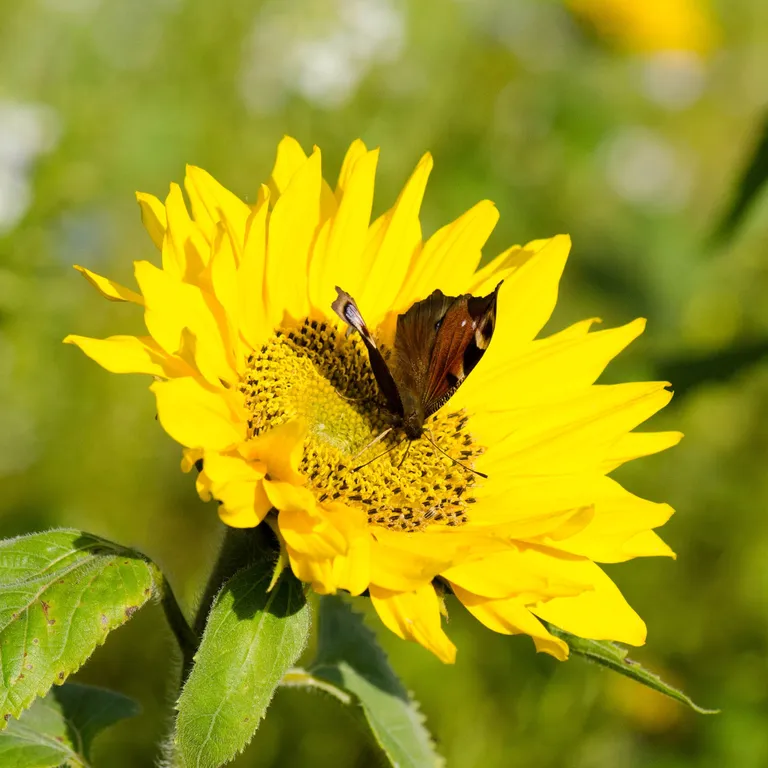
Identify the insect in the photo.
Aglais io
